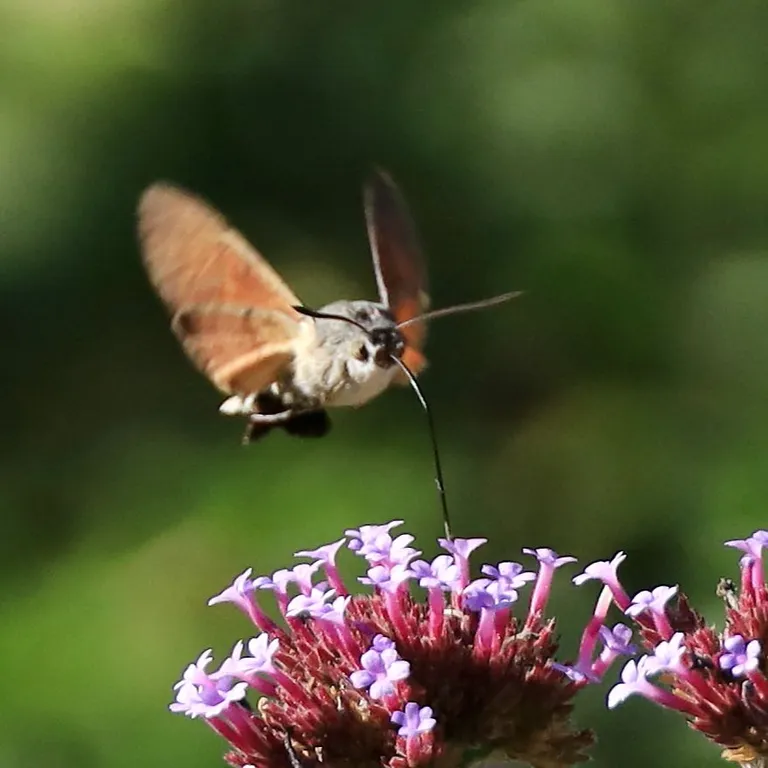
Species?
Macroglossum stellatarum
